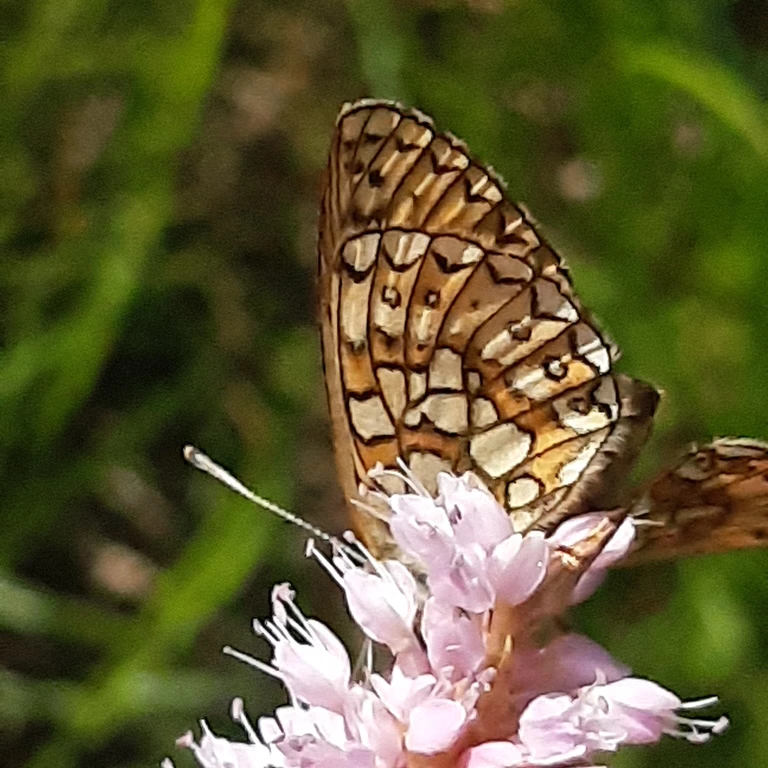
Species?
Boloria eunomia
